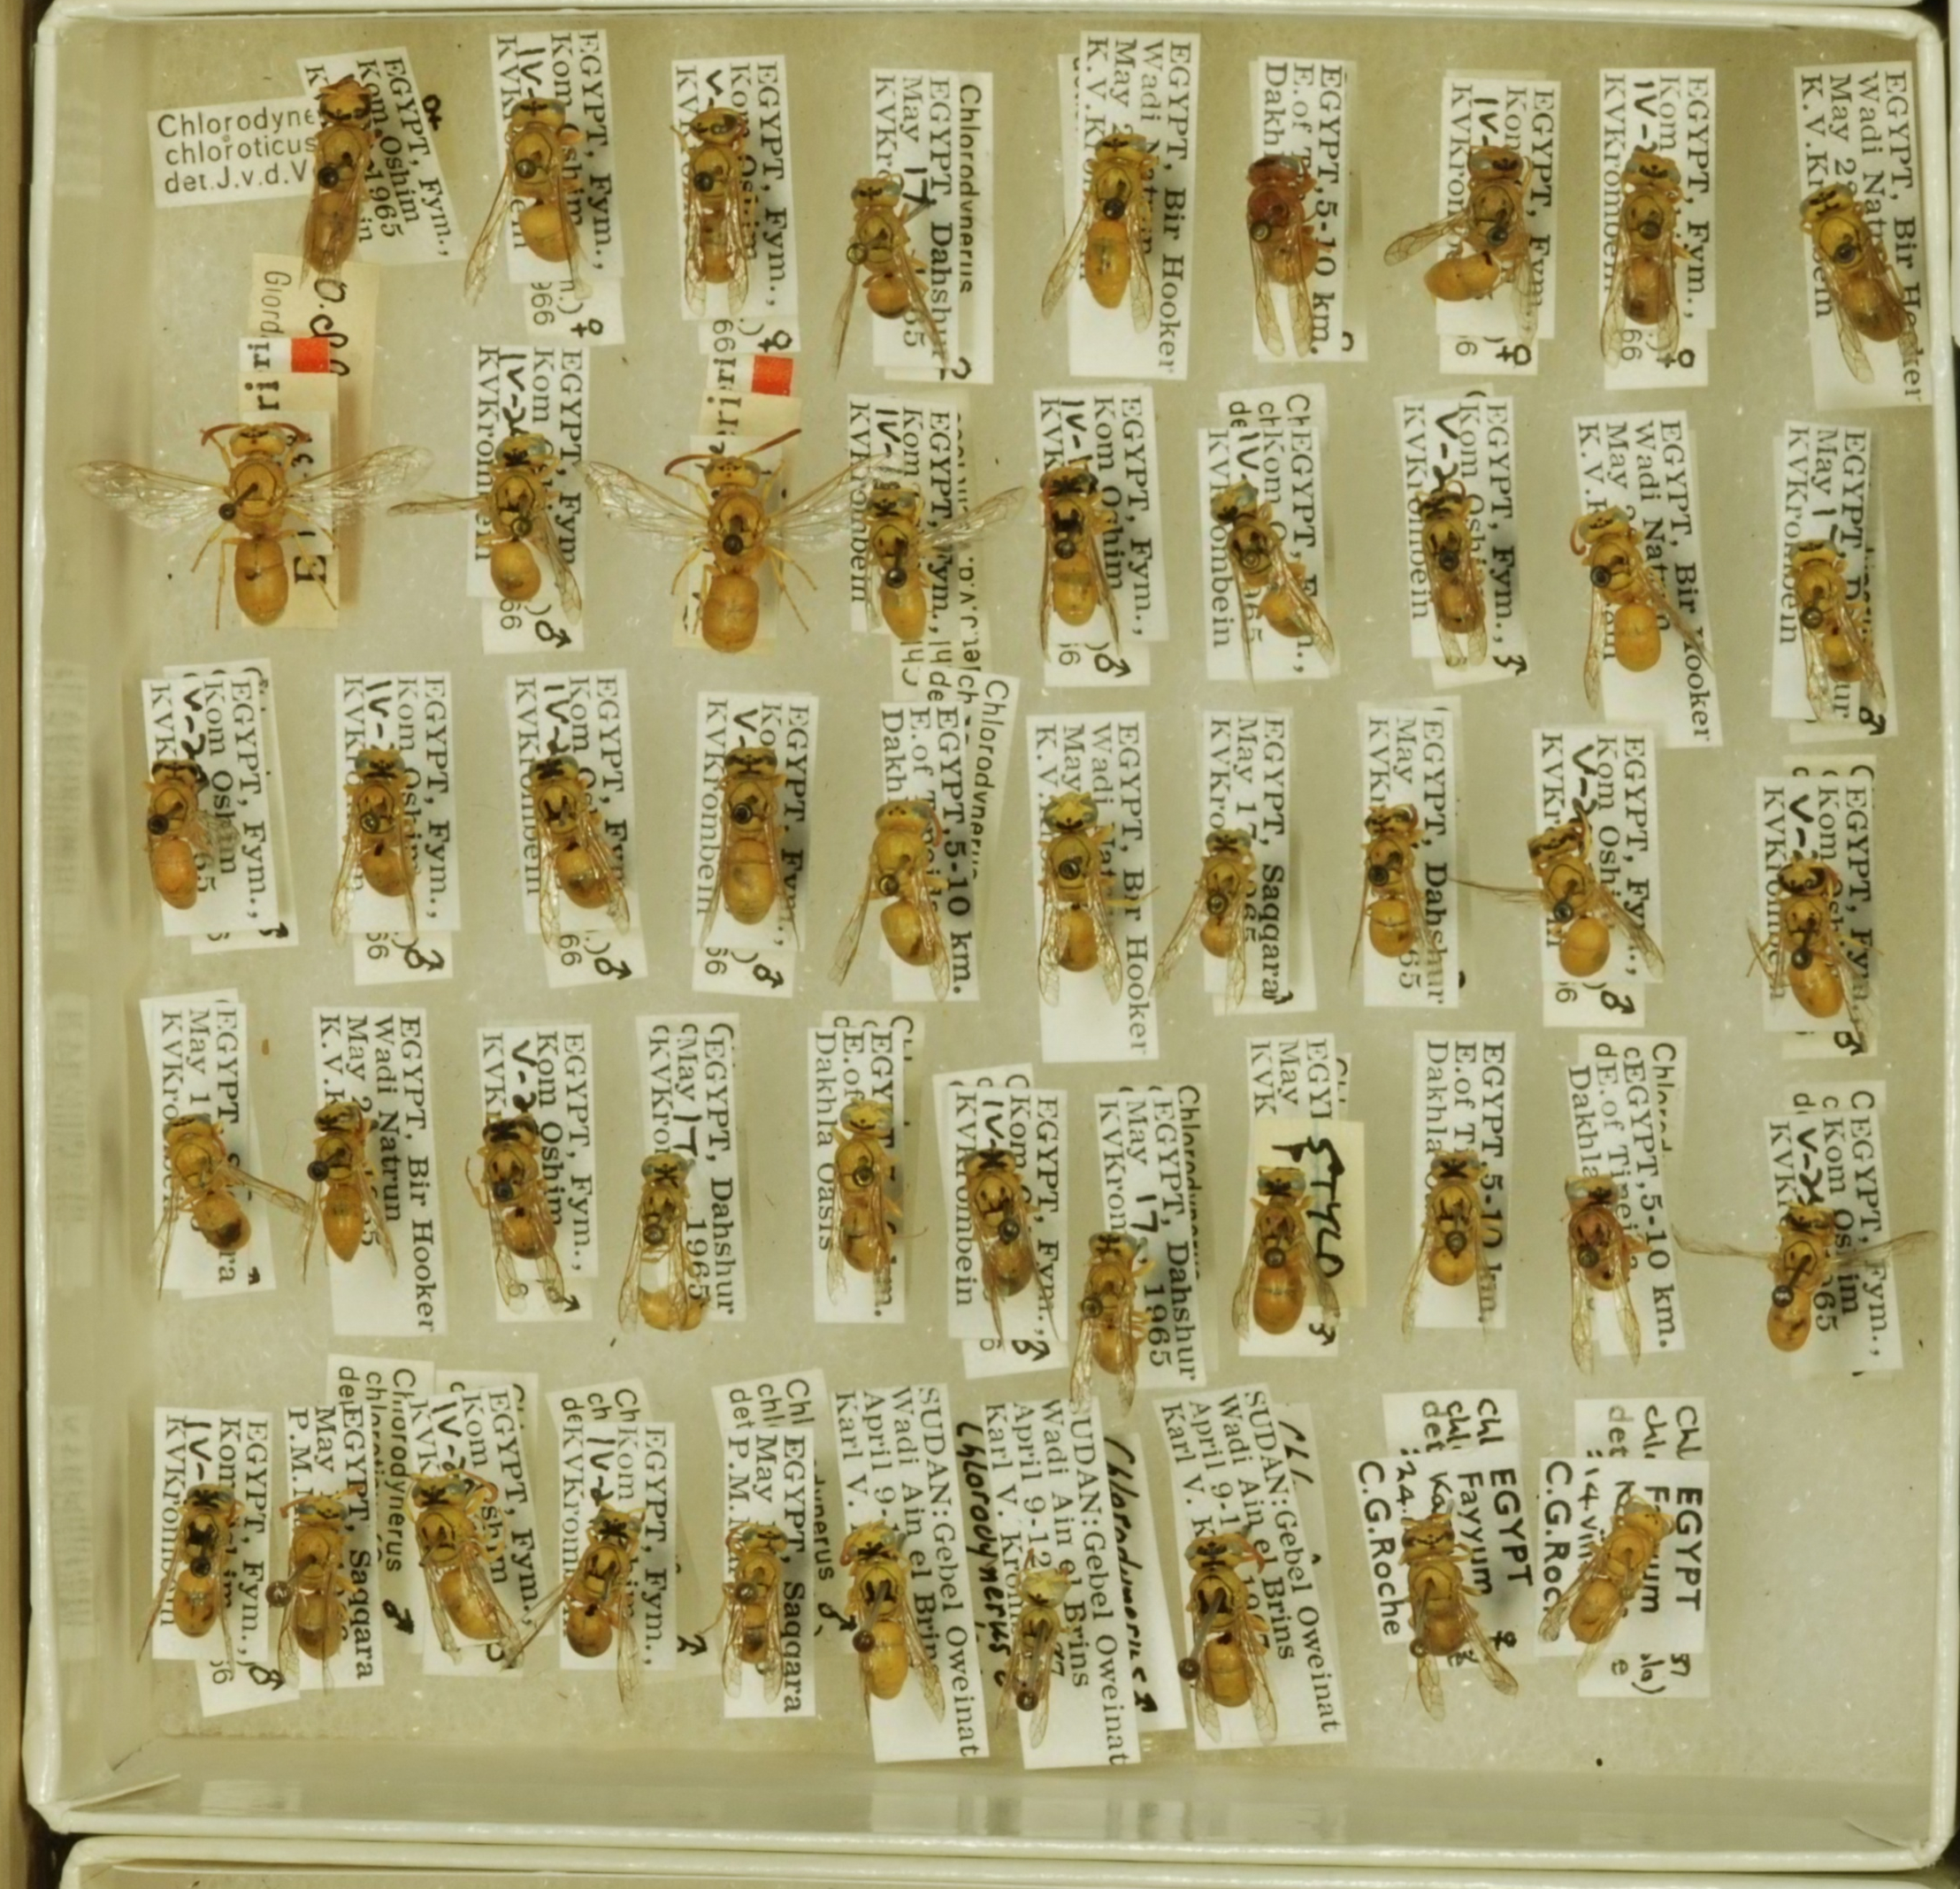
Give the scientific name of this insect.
Chlorodynerus chloroticus
